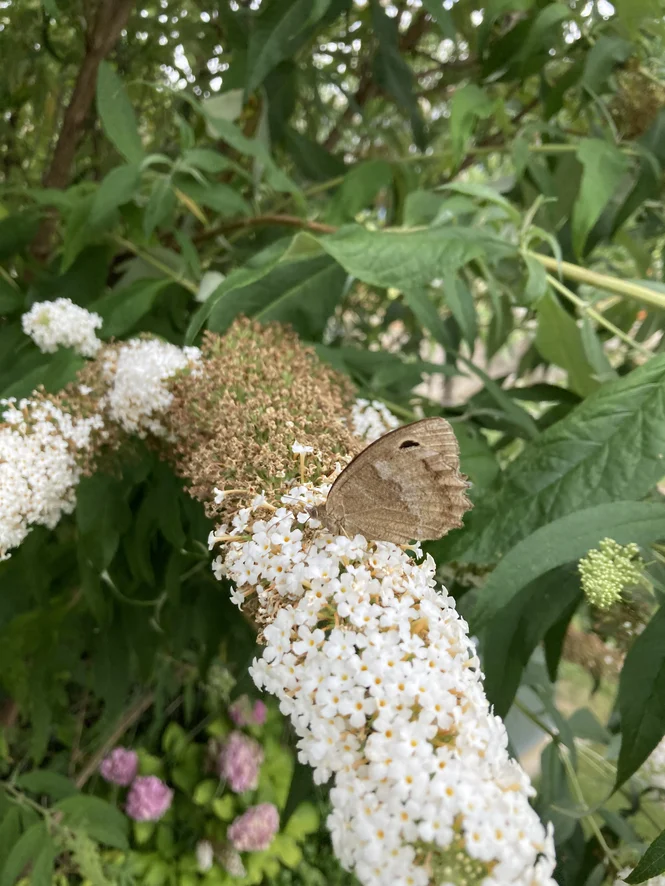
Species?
Minois dryas
